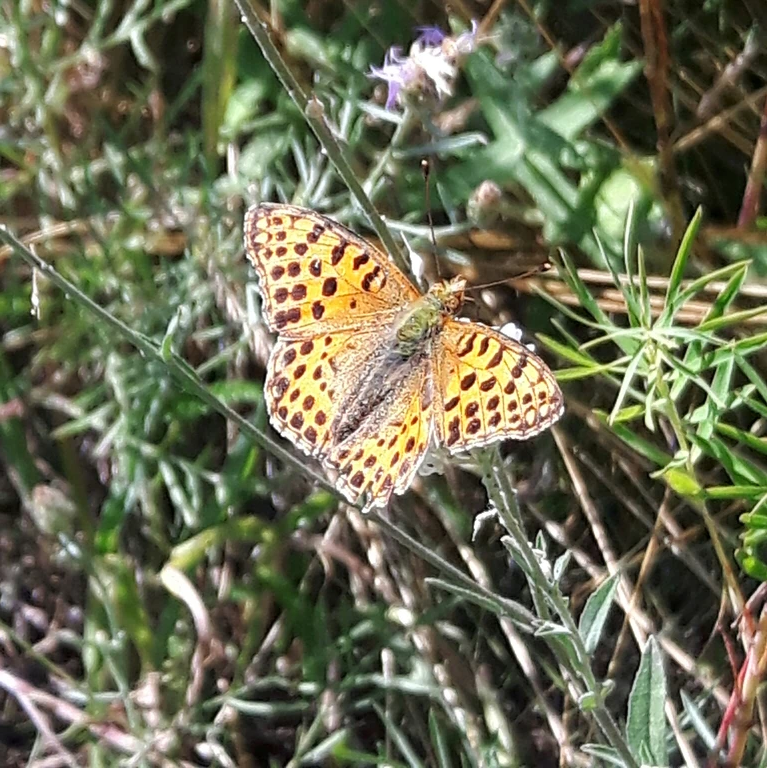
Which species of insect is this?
Issoria lathonia
